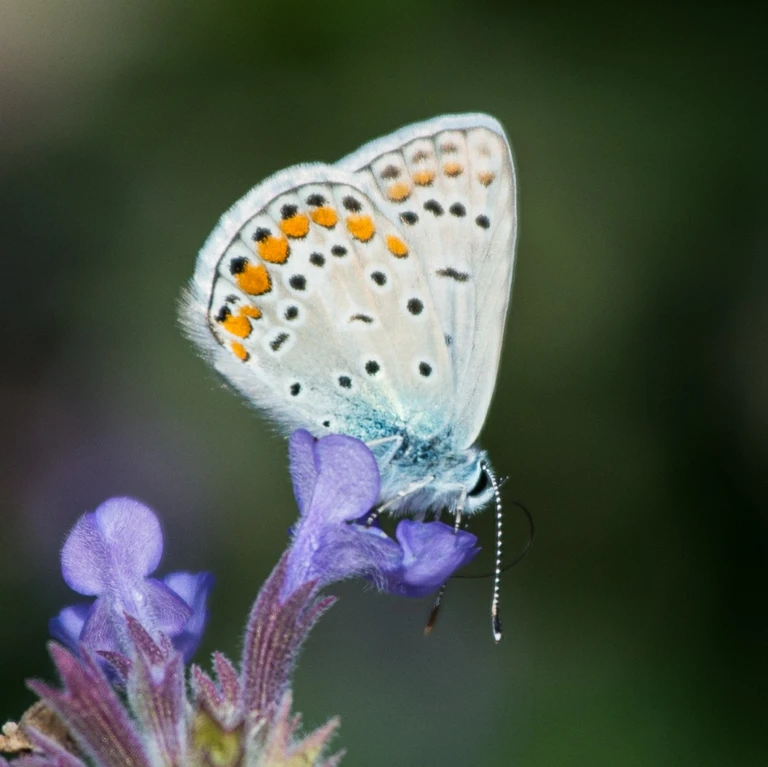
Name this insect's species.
Polyommatus icarus
